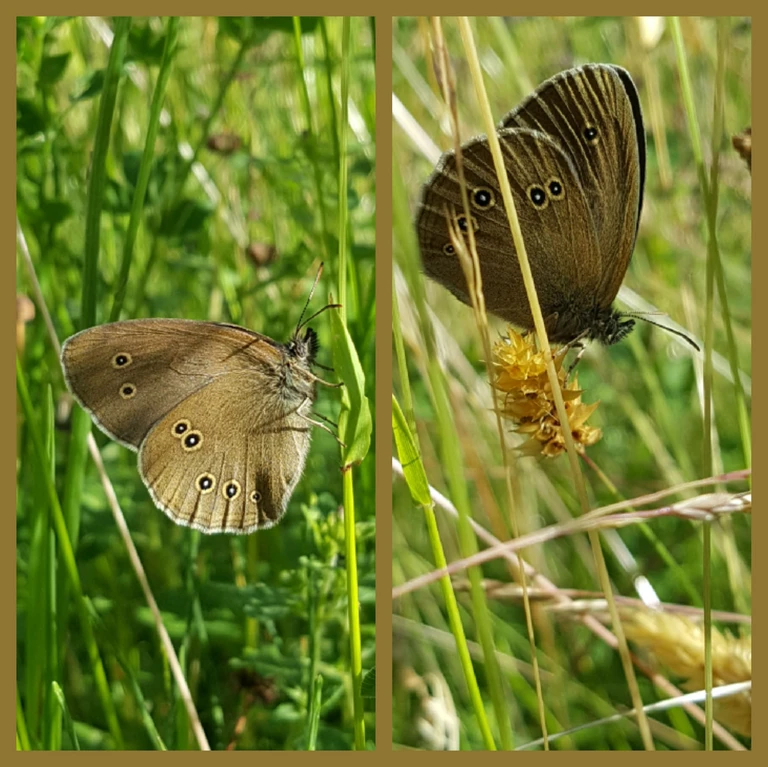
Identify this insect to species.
Aphantopus hyperantus
